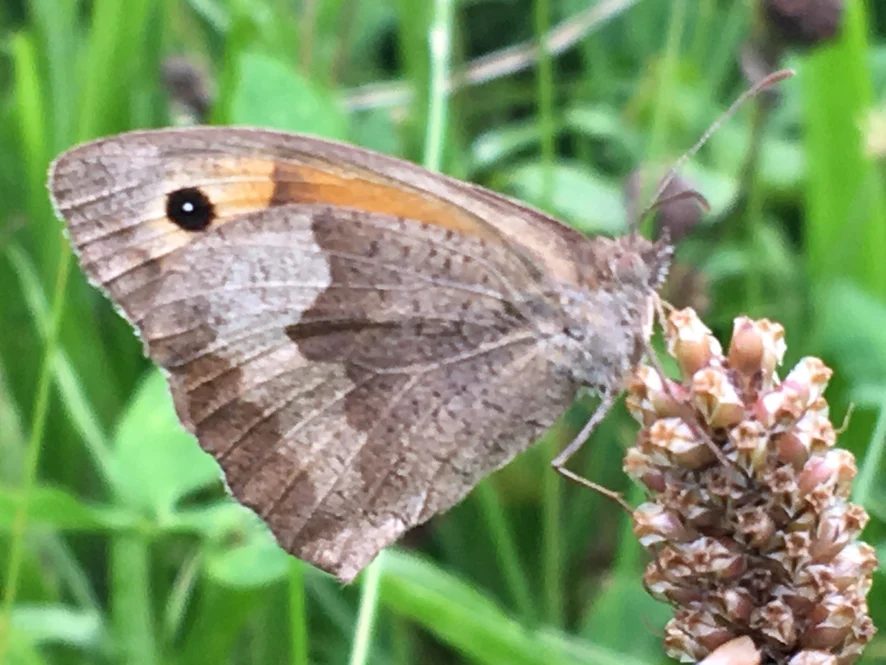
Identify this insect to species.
Maniola jurtina
